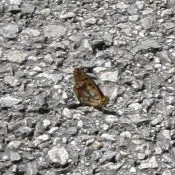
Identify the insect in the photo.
Issoria lathonia
